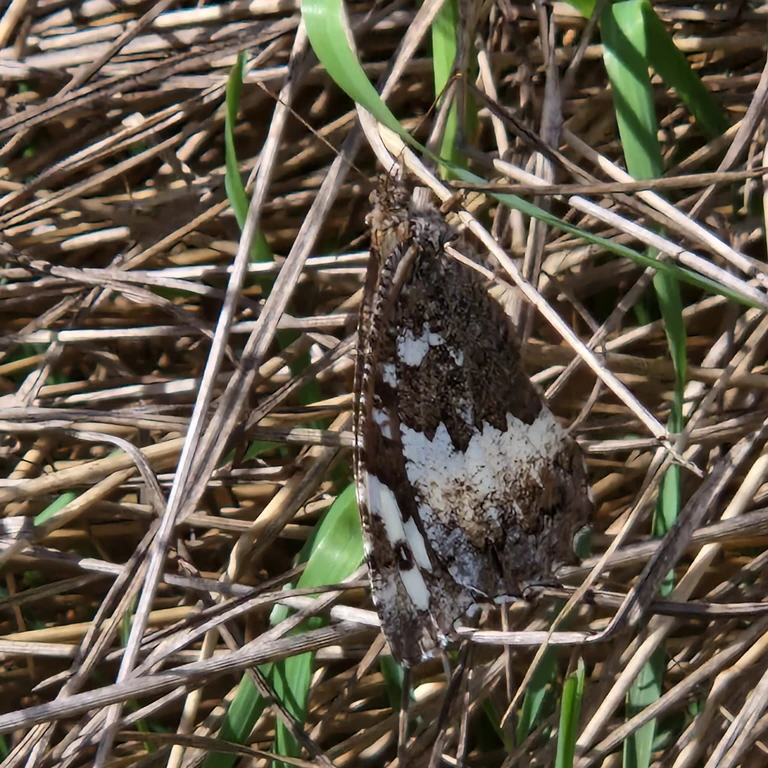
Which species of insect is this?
Brintesia circe
